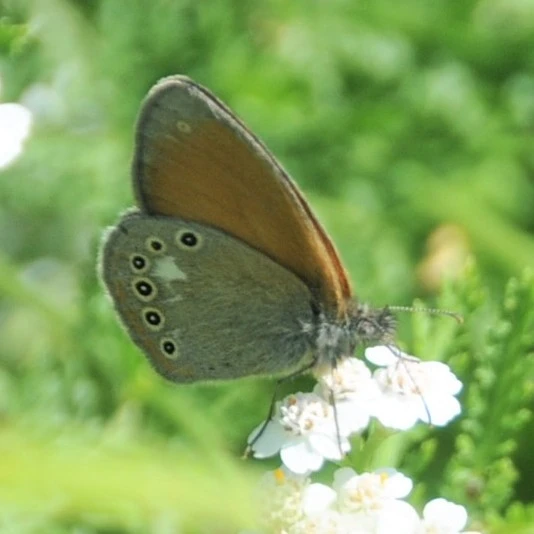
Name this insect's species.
Coenonympha glycerion (also Coenonympha iphis)
